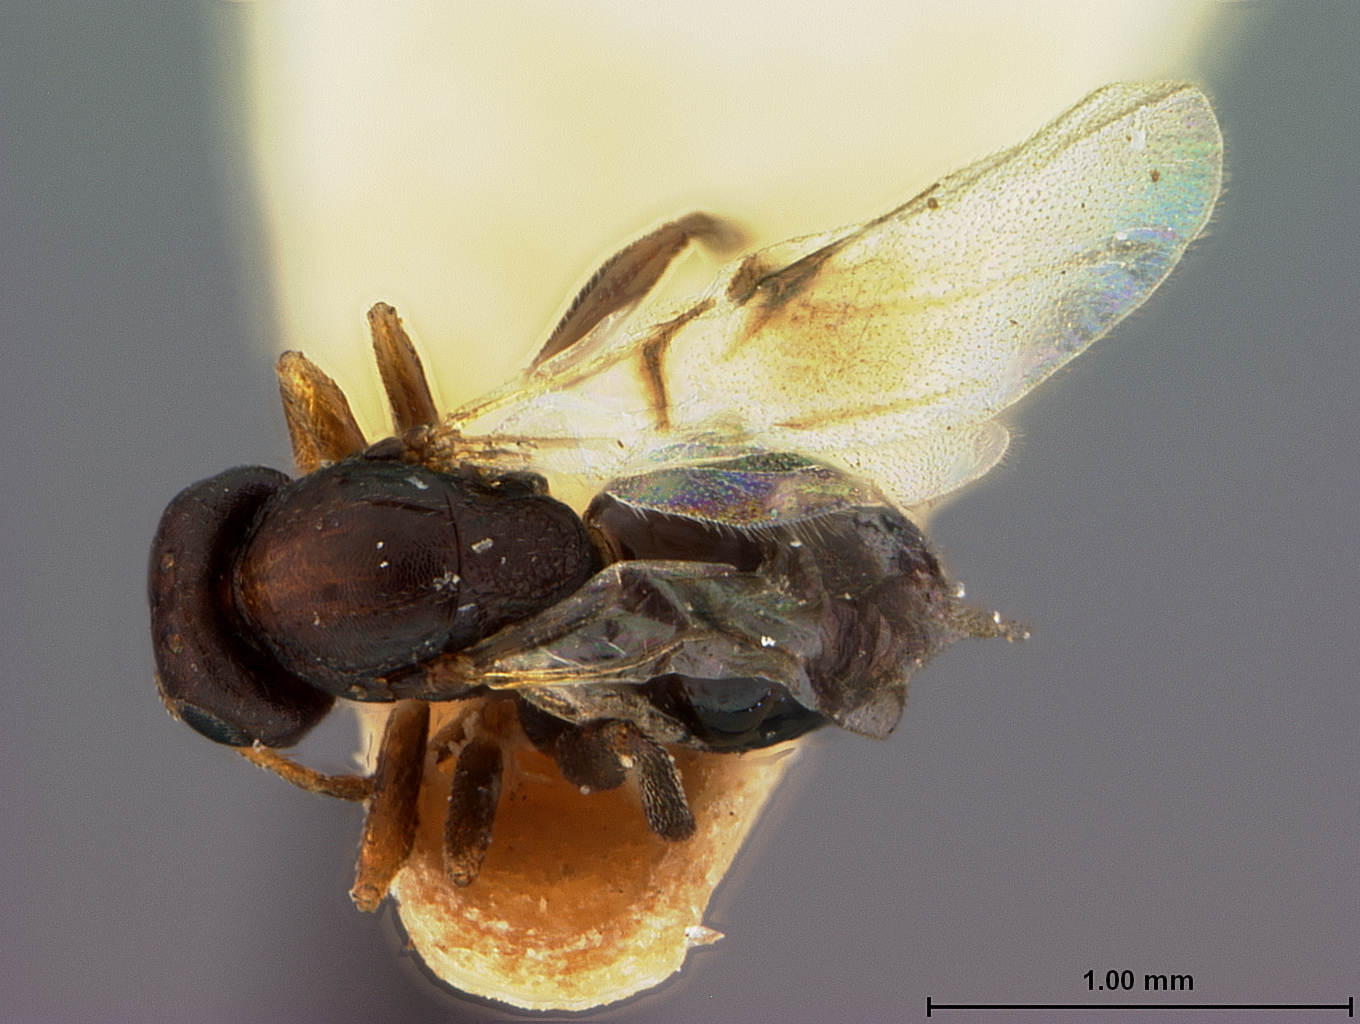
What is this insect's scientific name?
Compsodryoxenus tenuis
